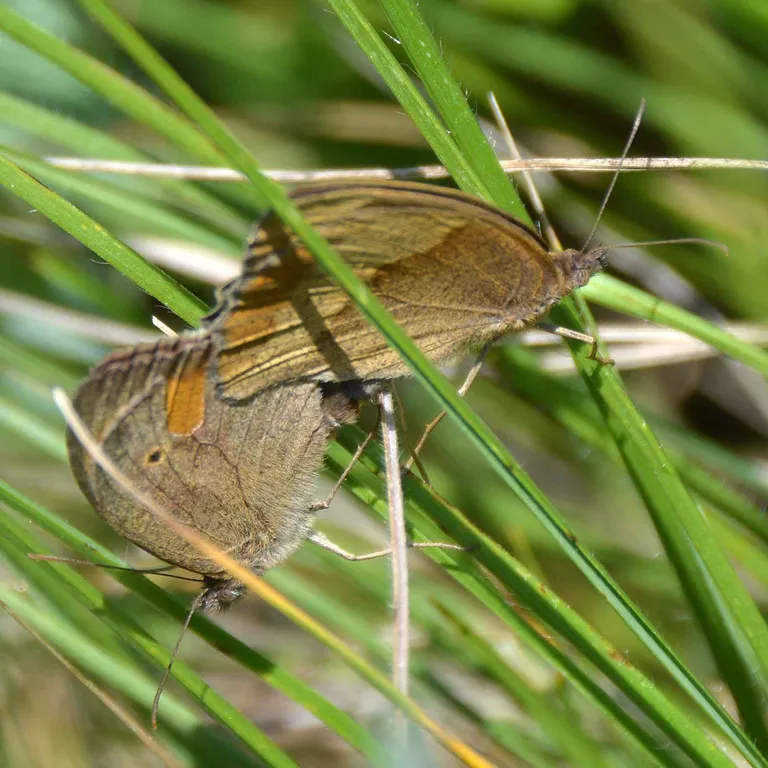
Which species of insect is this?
Maniola jurtina
